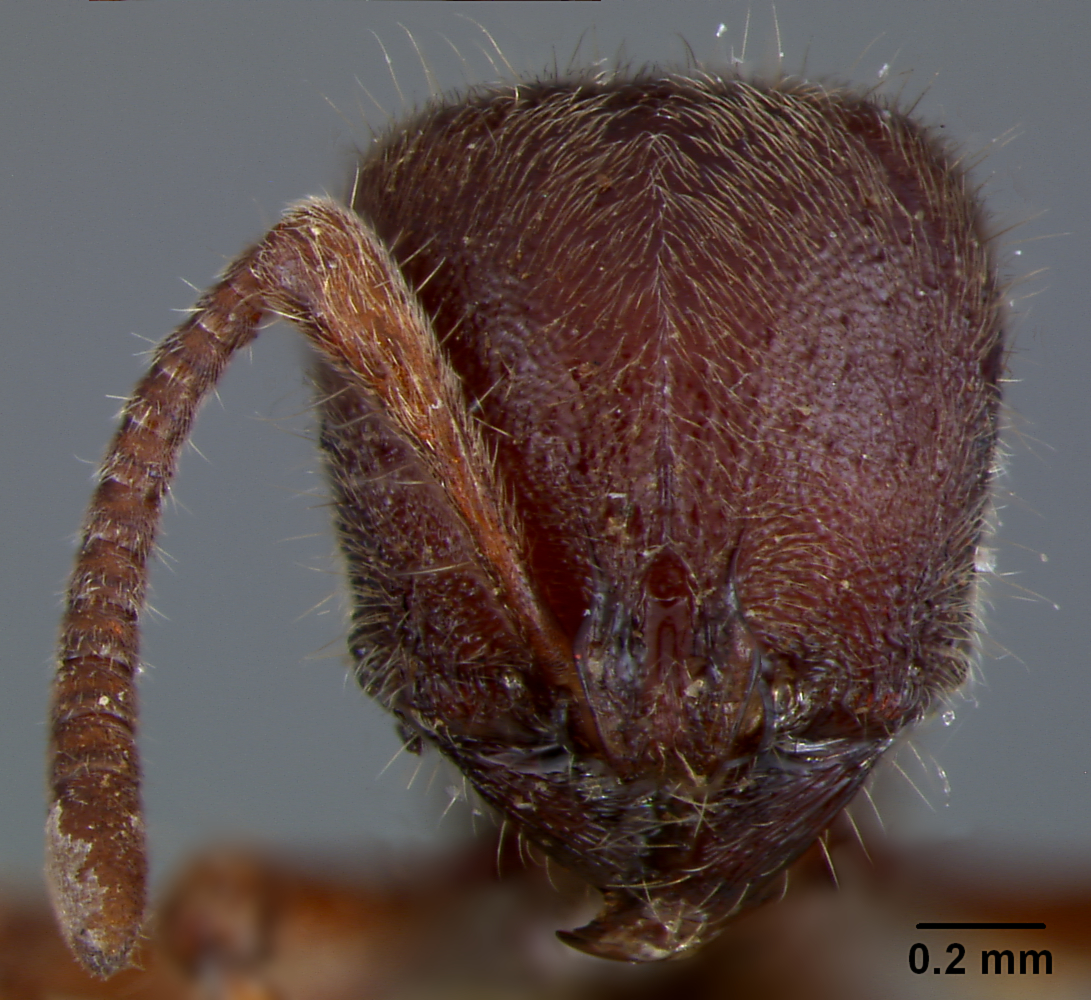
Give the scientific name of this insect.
Proceratium relictum
